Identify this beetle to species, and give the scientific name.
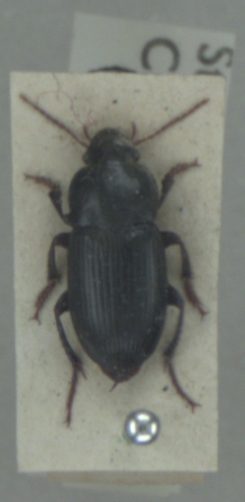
Harpalus tardus
